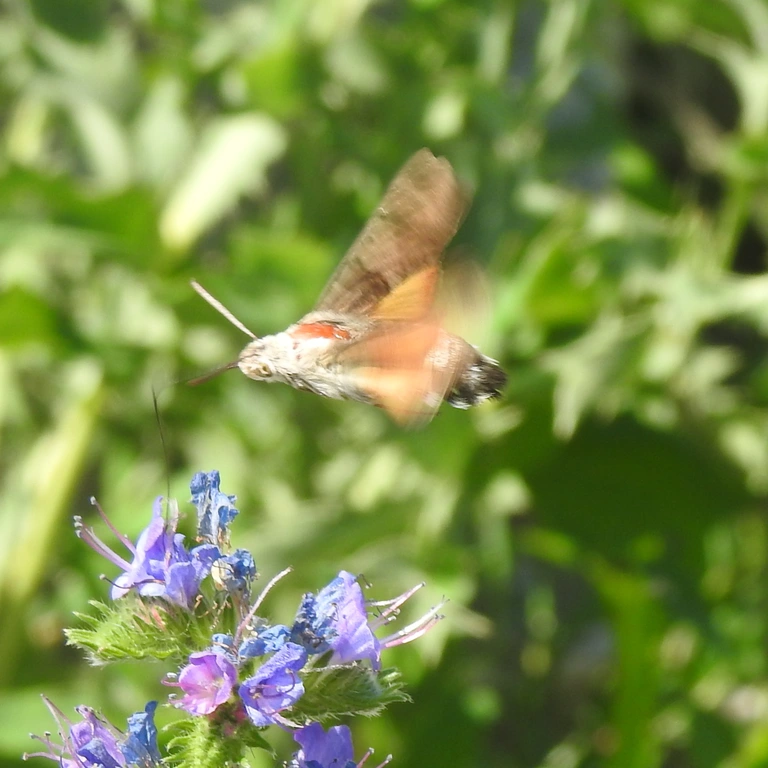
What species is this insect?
Macroglossum stellatarum
